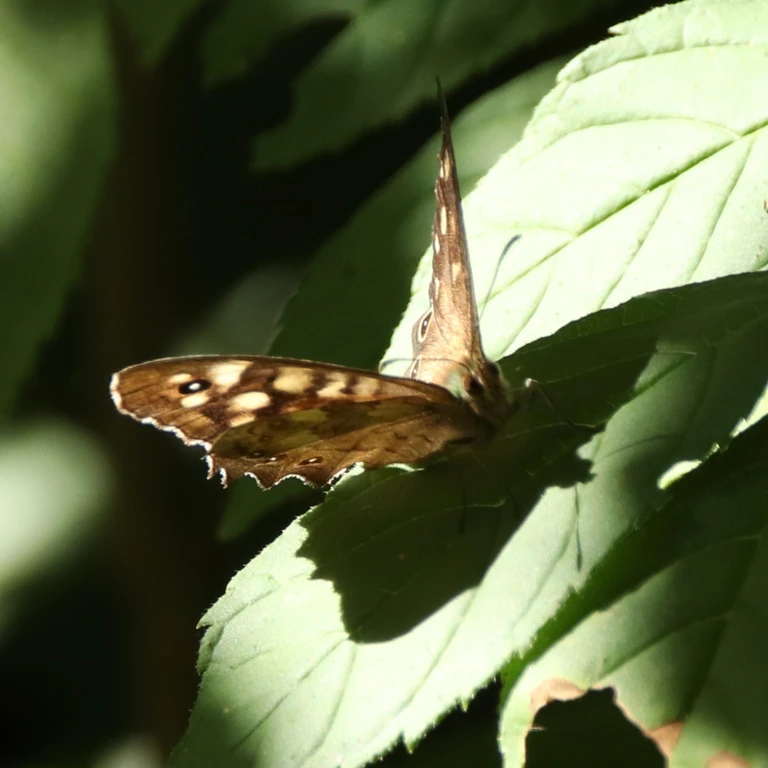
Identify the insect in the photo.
Pararge aegeria
